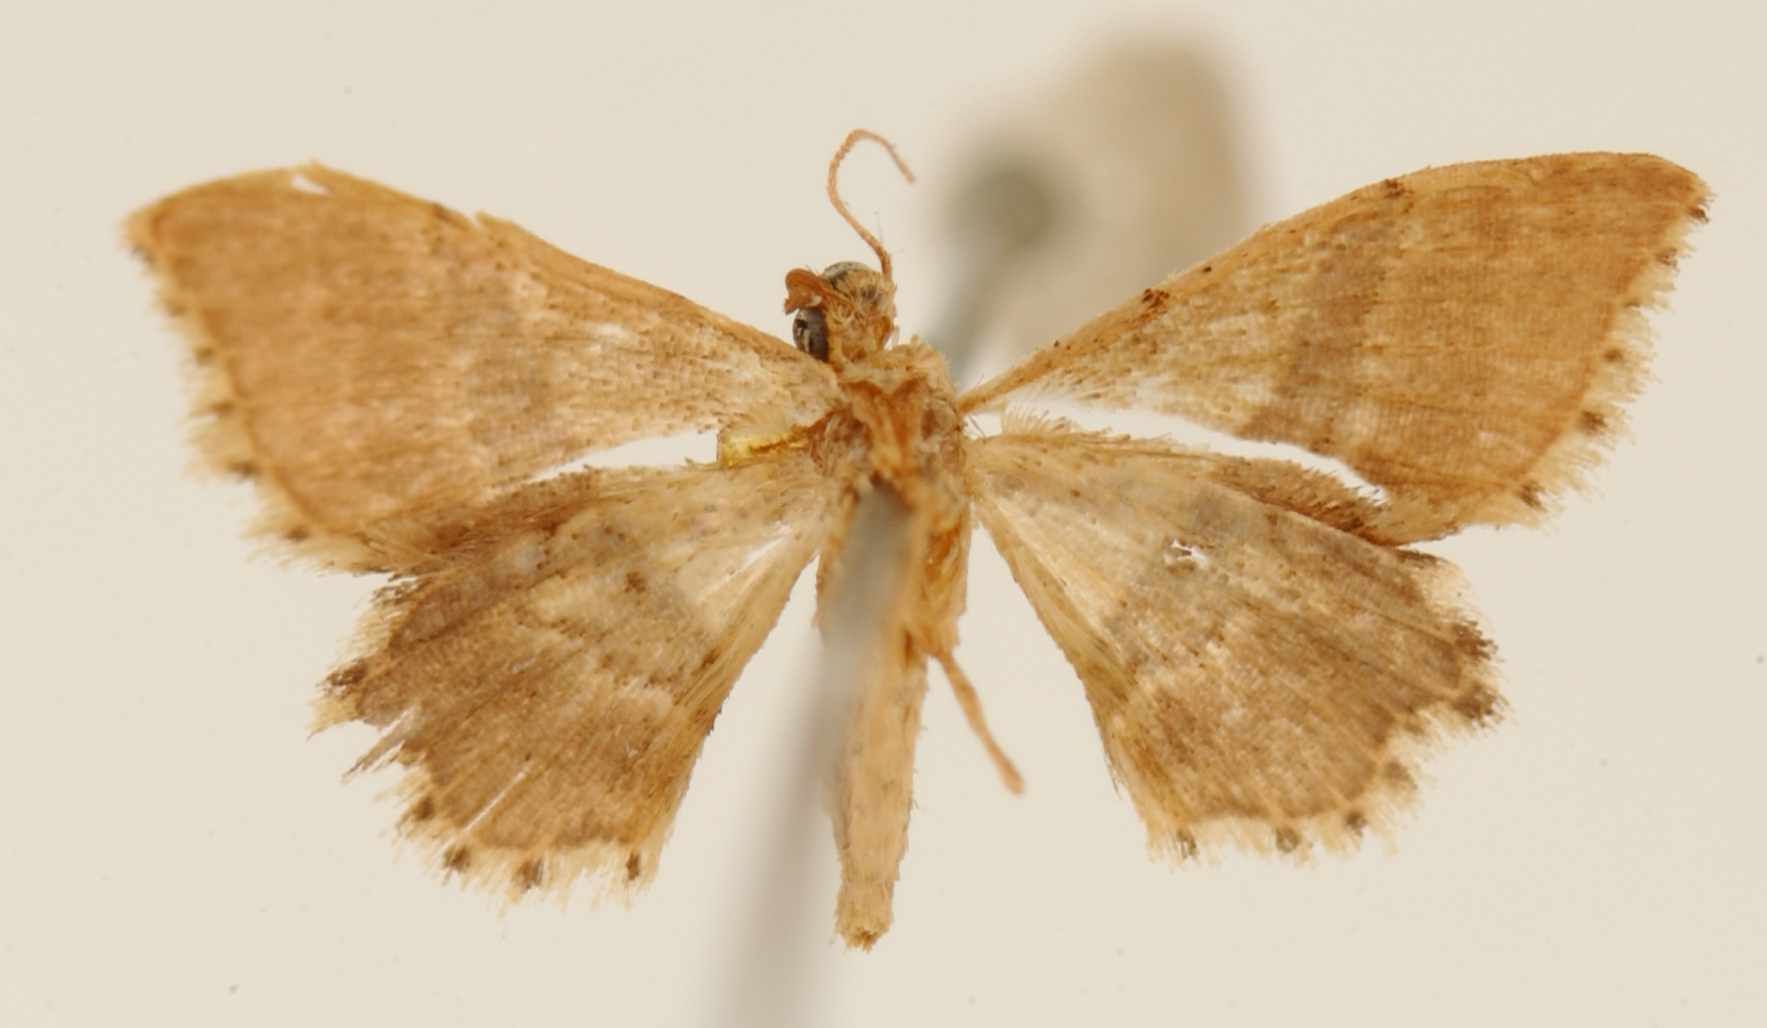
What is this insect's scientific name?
Deinopygia percurrens
